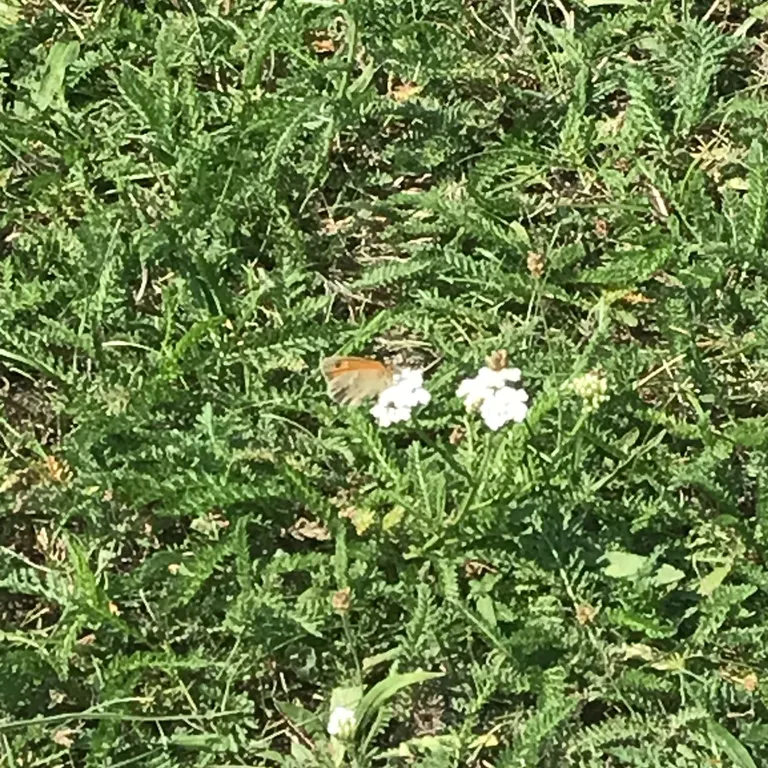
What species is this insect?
Coenonympha pamphilus
